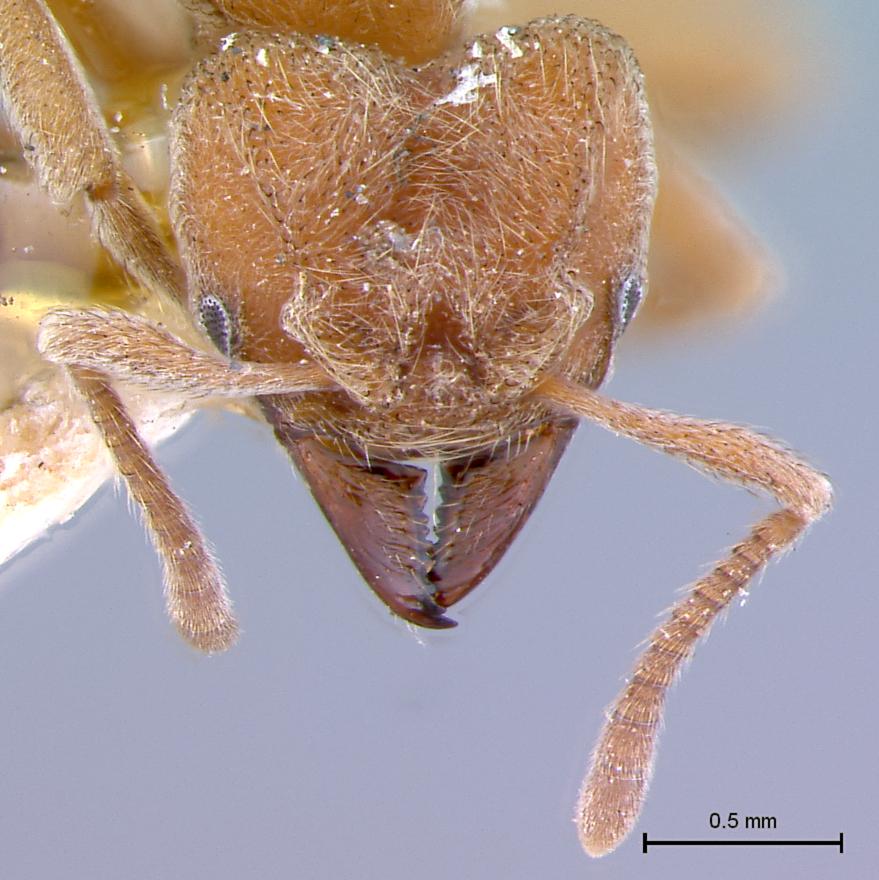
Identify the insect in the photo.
Sericomyrmex amabilis
